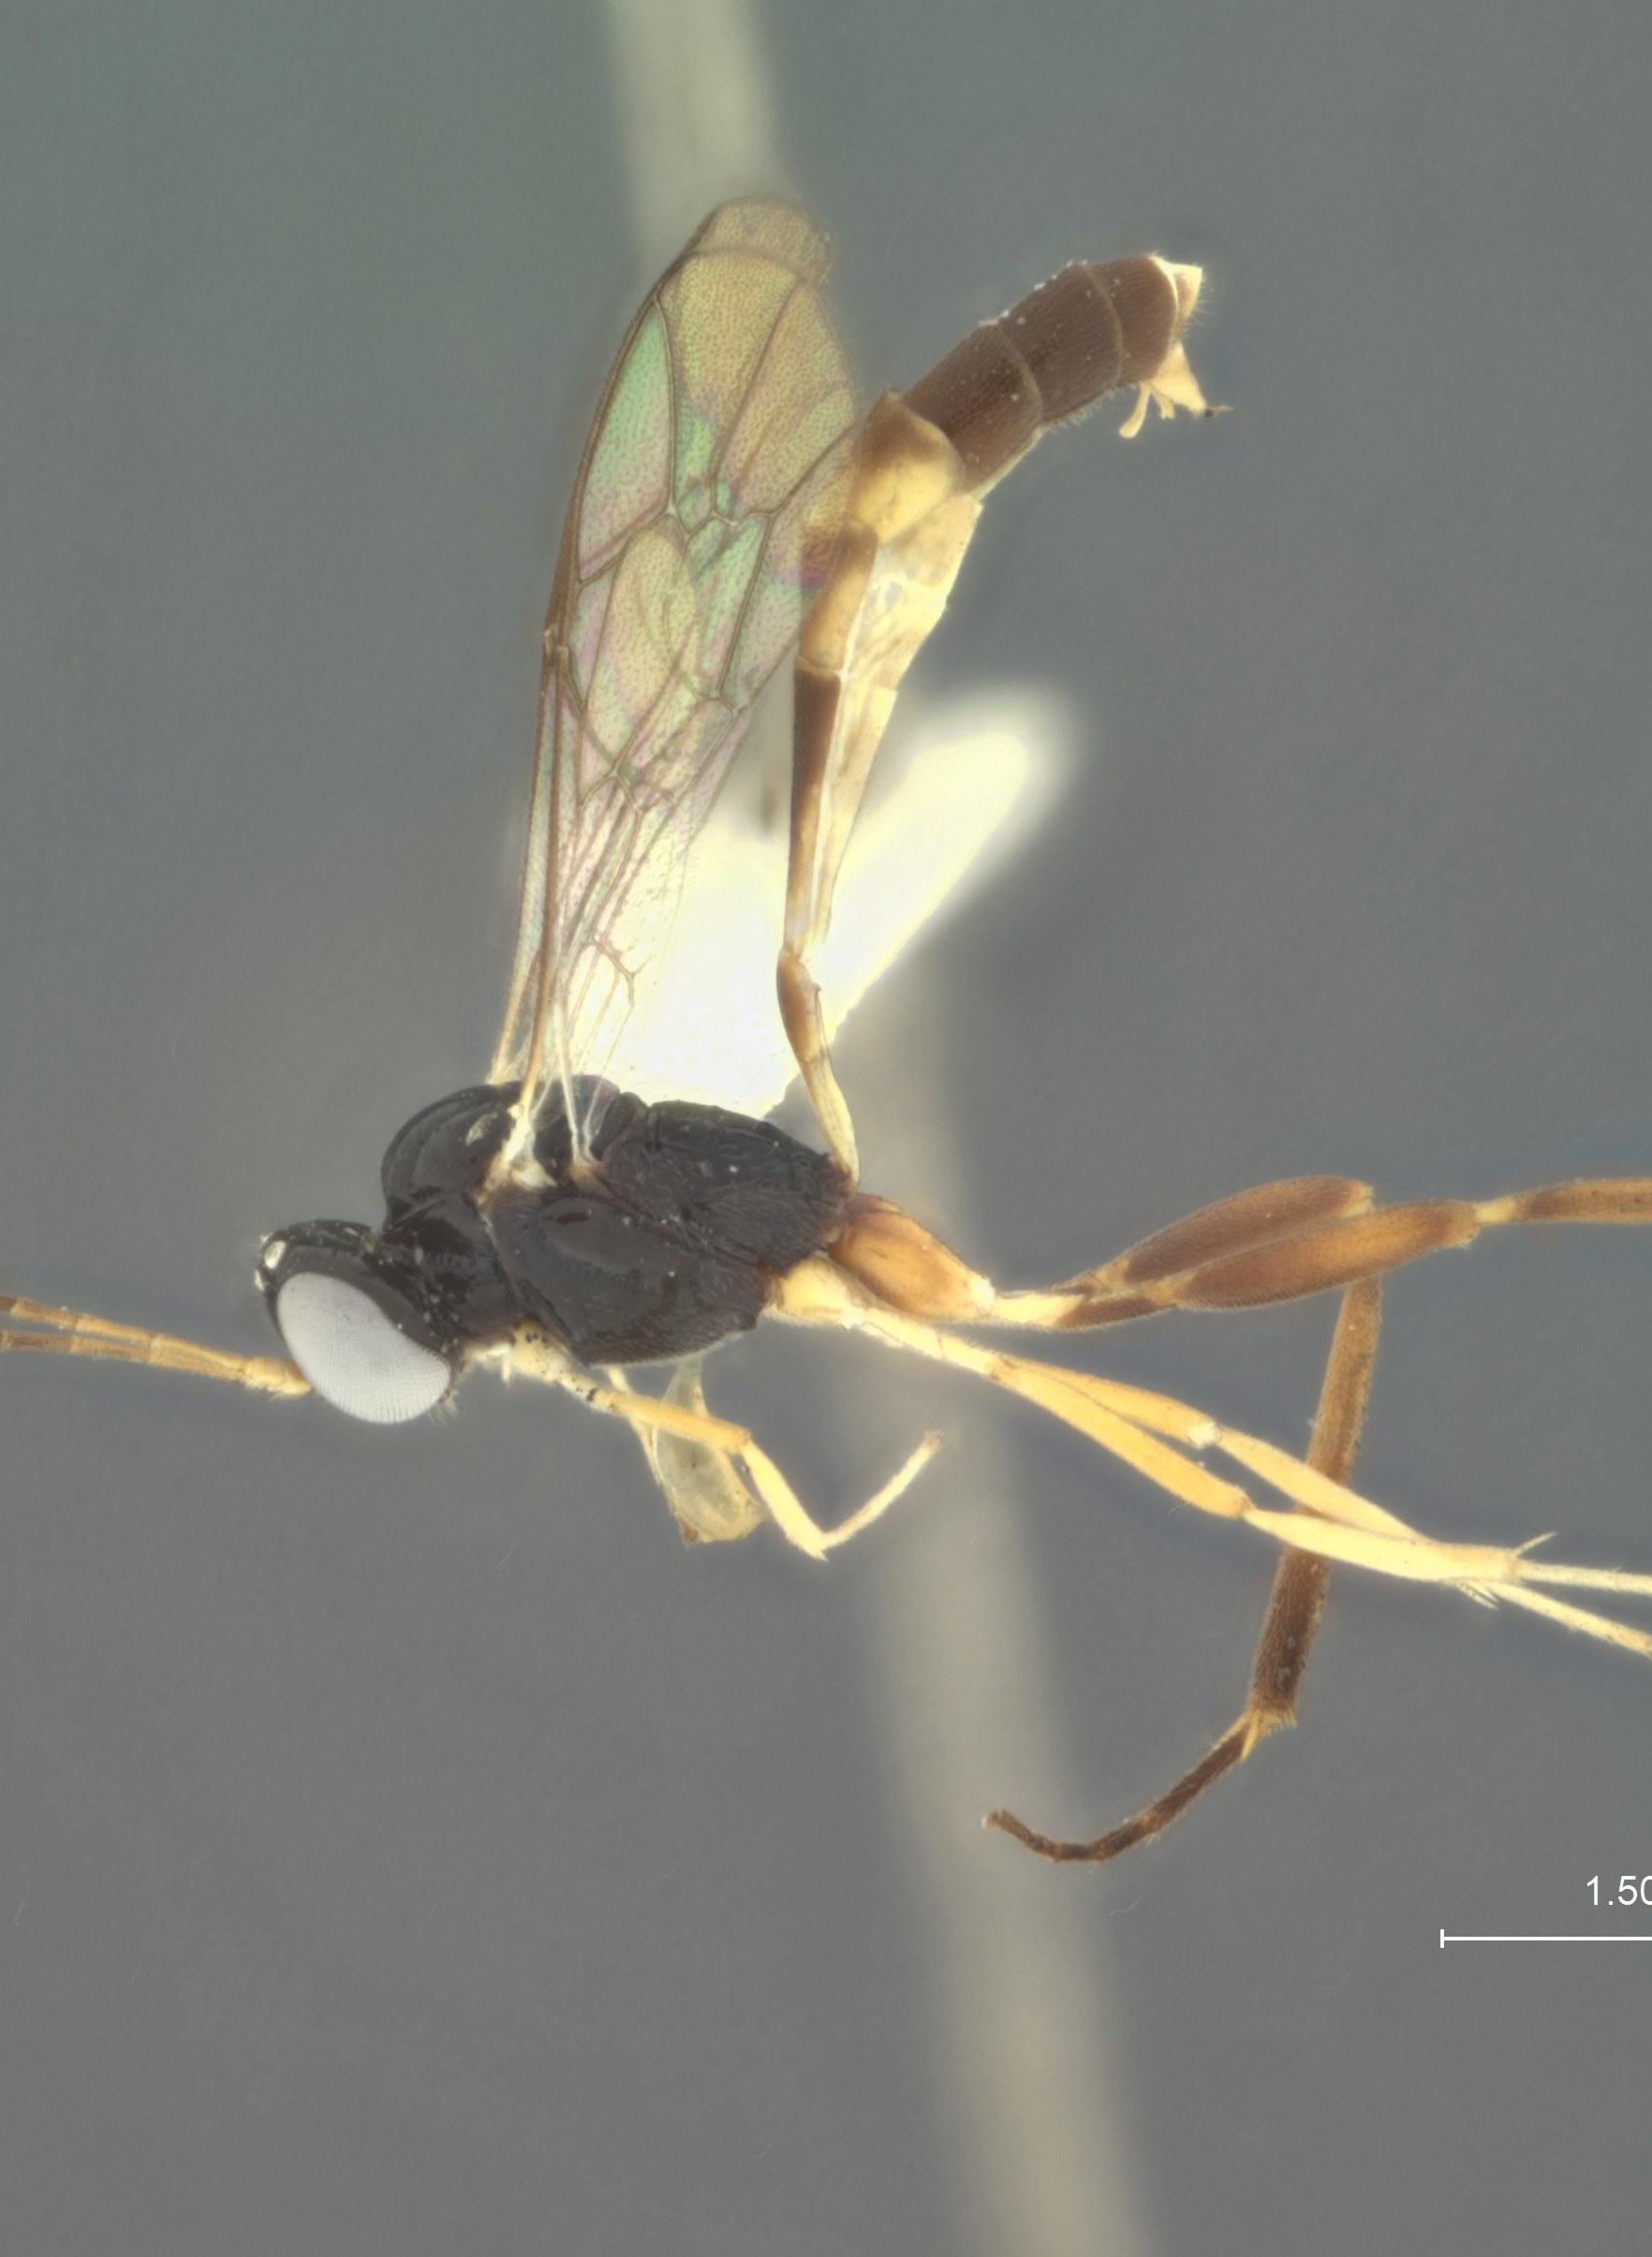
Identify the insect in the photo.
Chriodes oculatus
